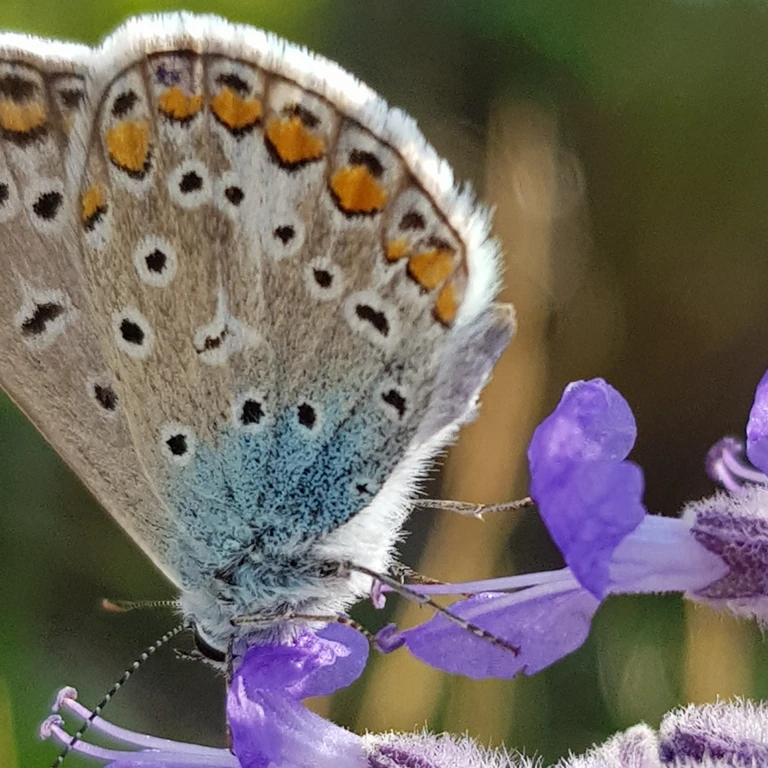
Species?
Polyommatus icarus
